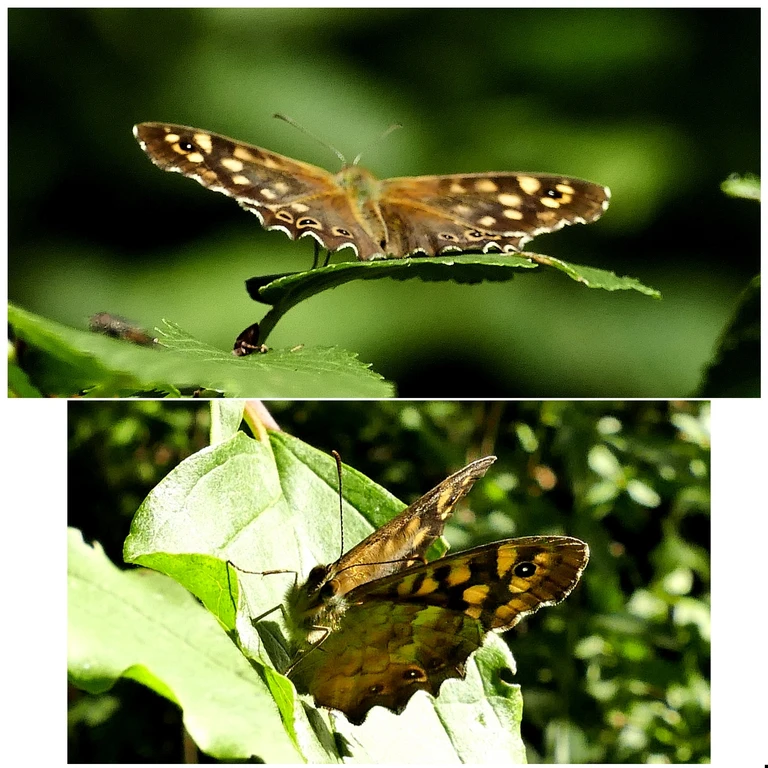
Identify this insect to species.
Pararge aegeria
